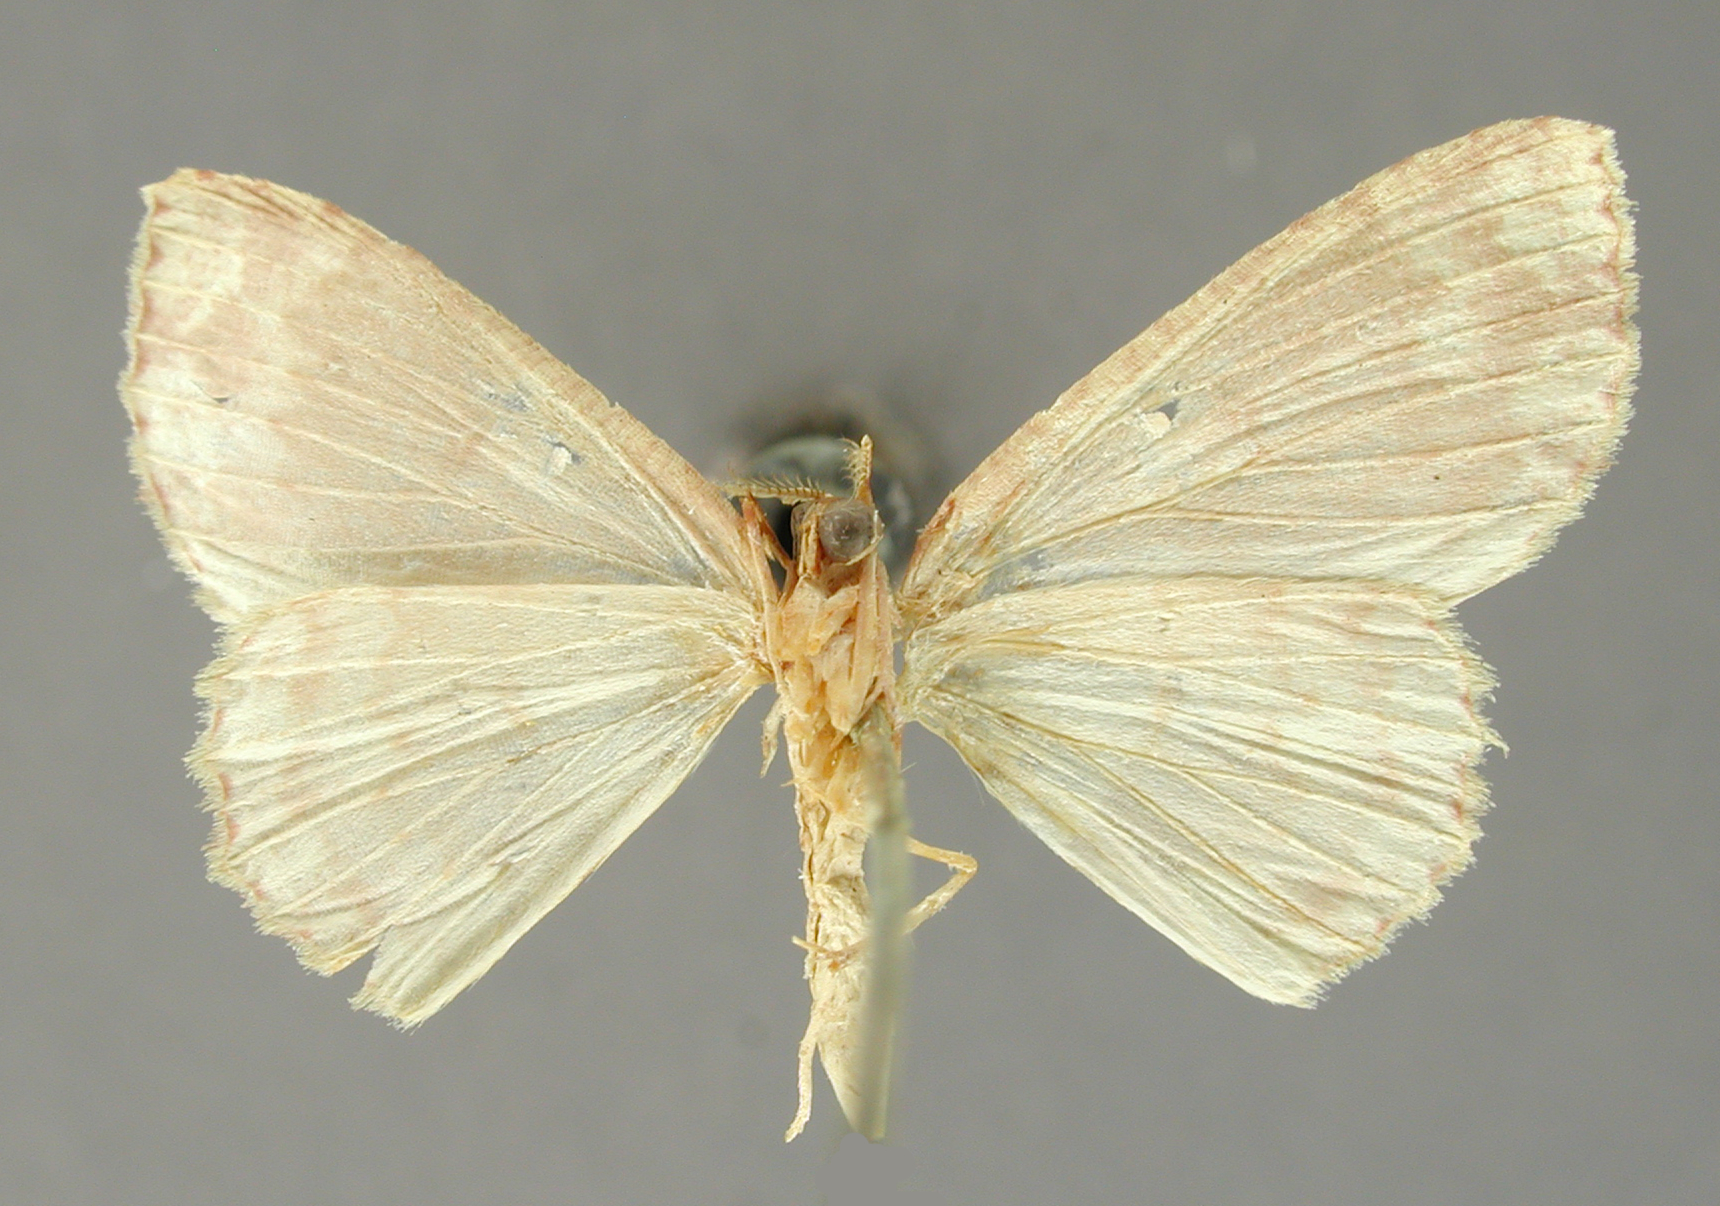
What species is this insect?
Anisodes inquinata
